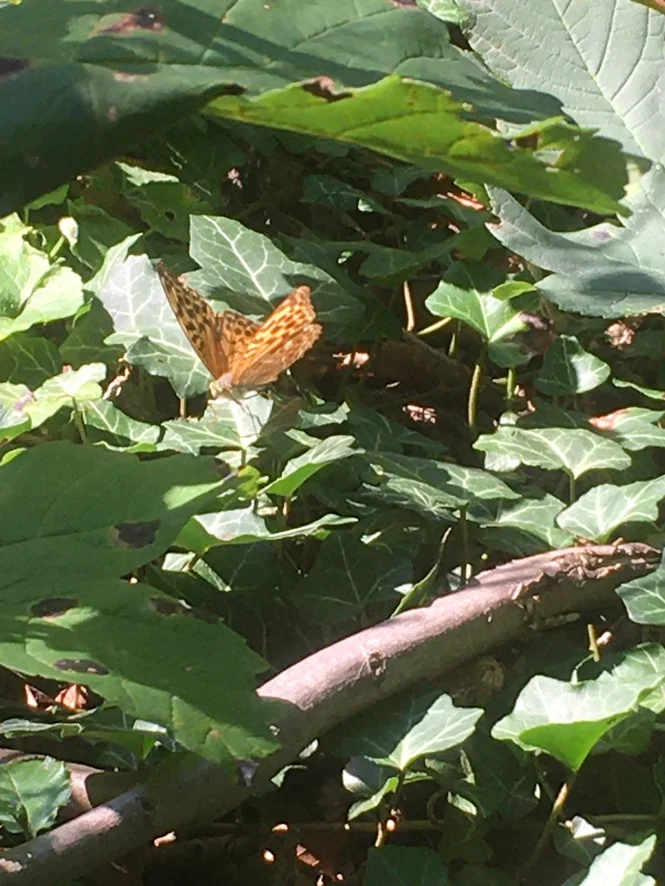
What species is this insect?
Argynnis paphia
